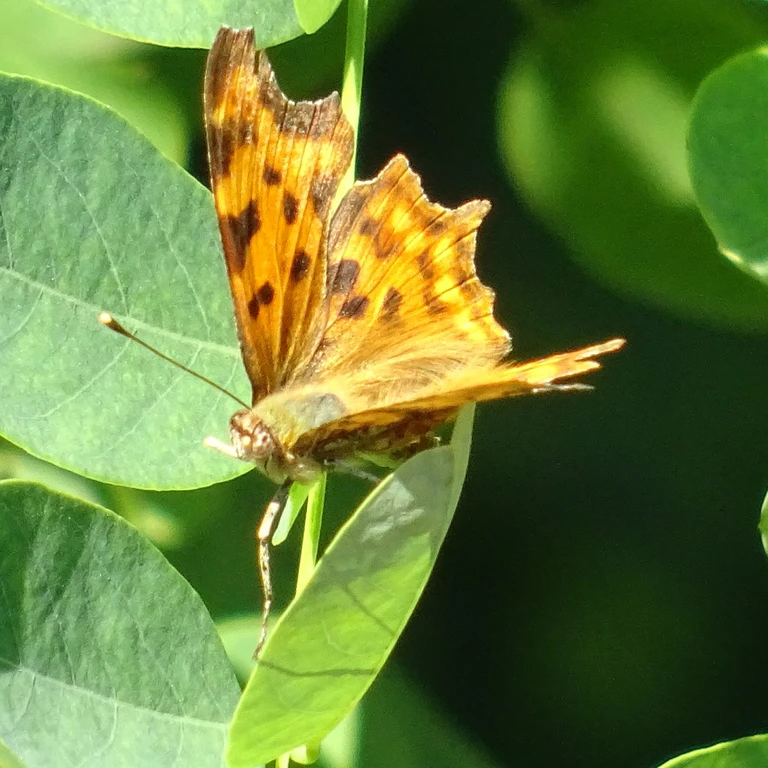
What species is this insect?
Polygonia c-album
